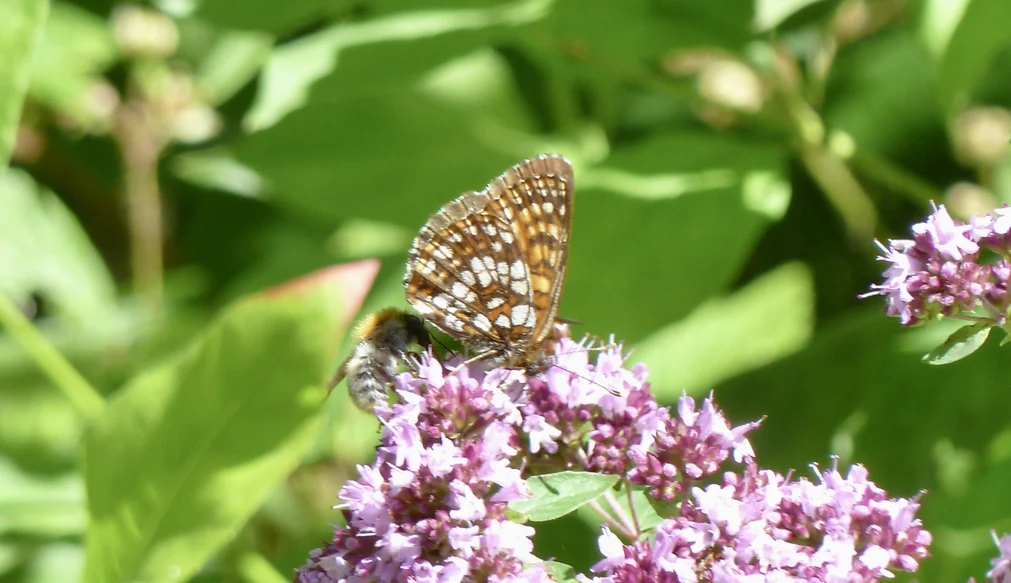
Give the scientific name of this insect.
Melitaea diamina
